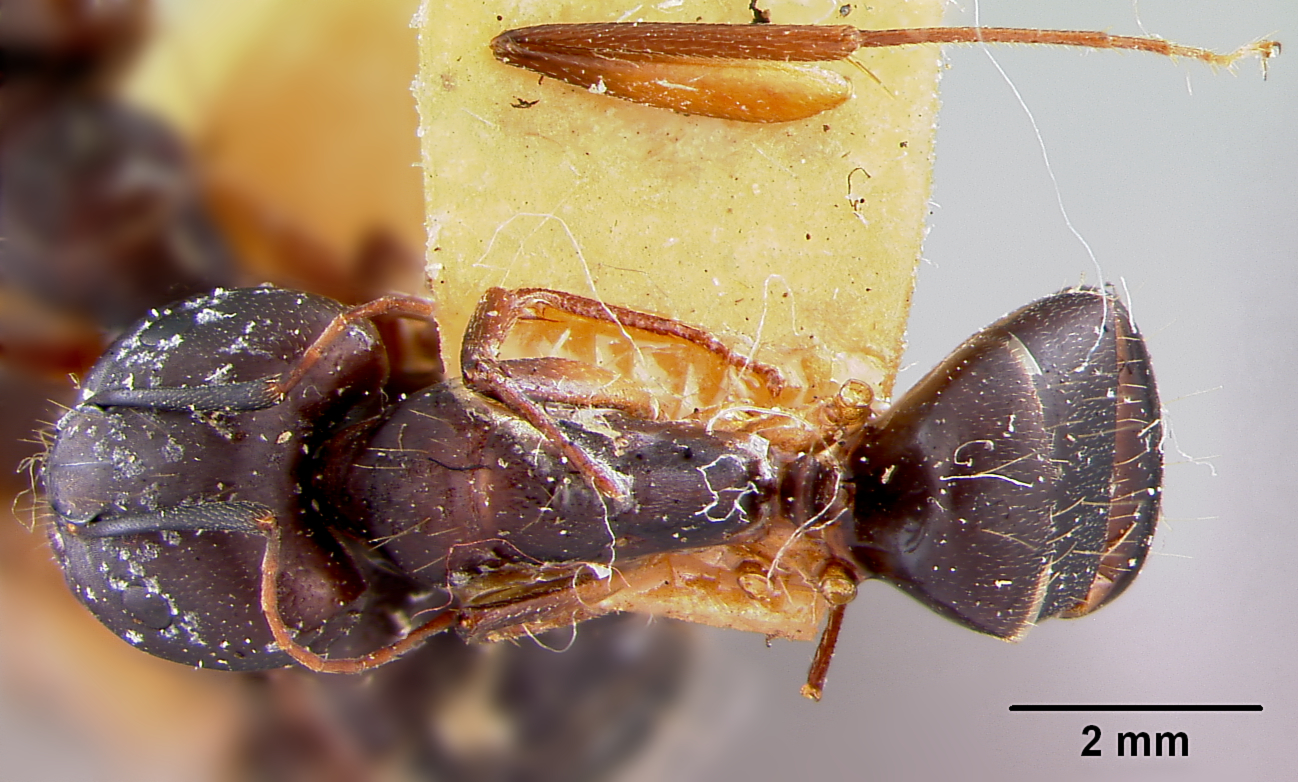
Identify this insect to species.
Camponotus maculatus
